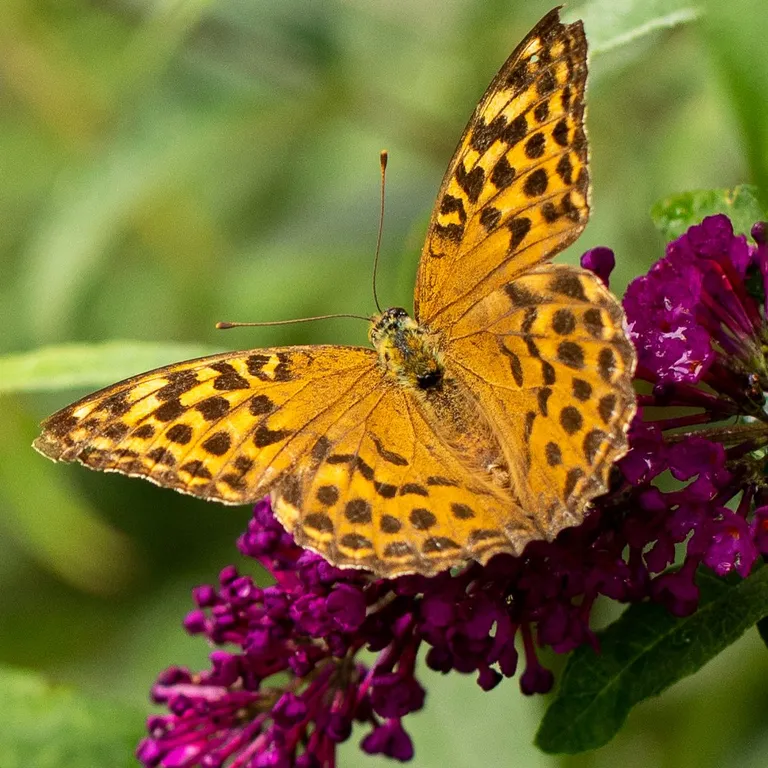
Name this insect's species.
Argynnis paphia
